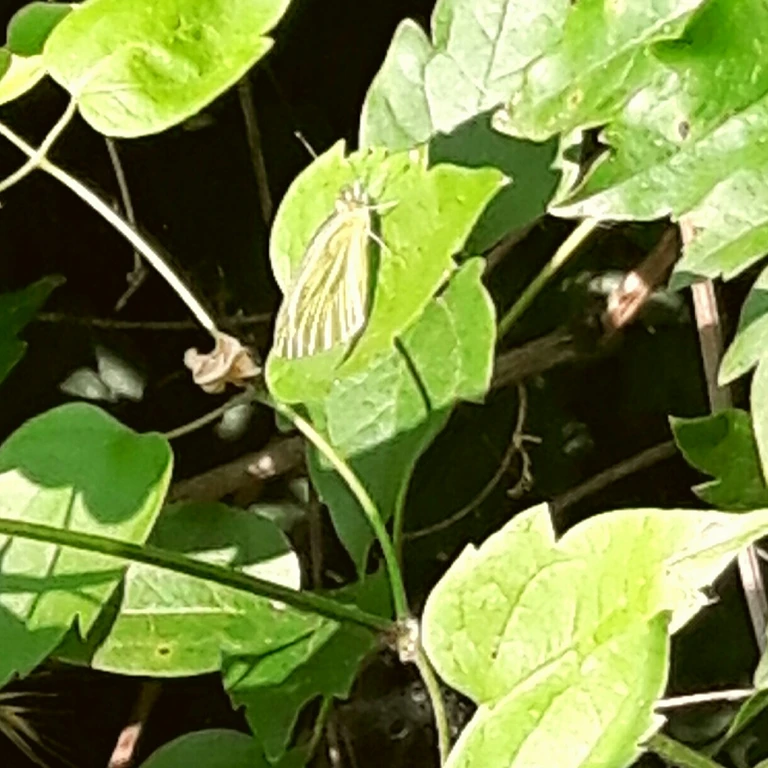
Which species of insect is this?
Pieris napi
